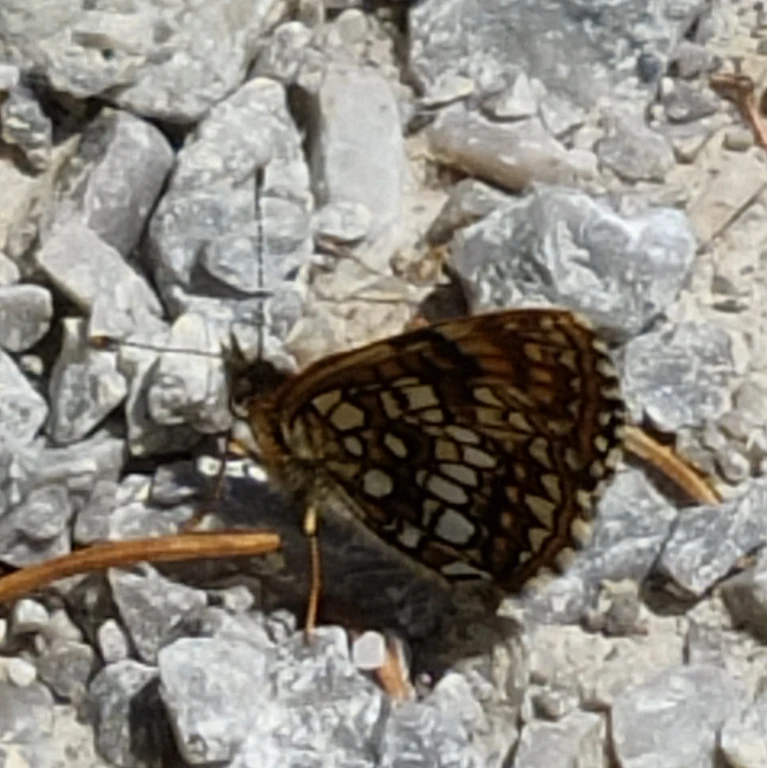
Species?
Melitaea diamina
